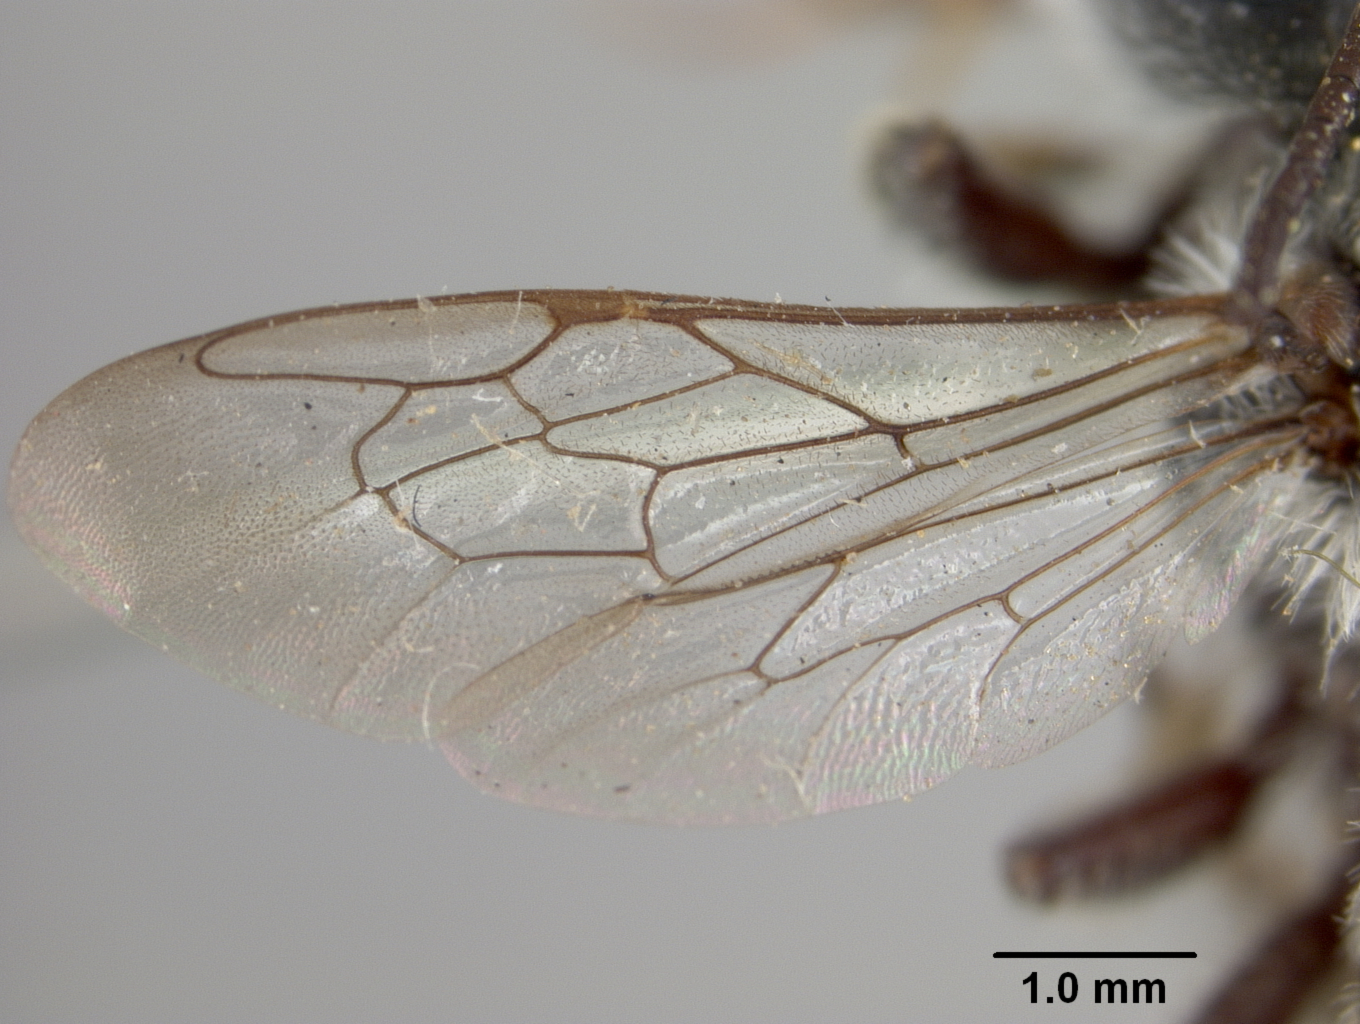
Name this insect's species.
Megachile schismatura
